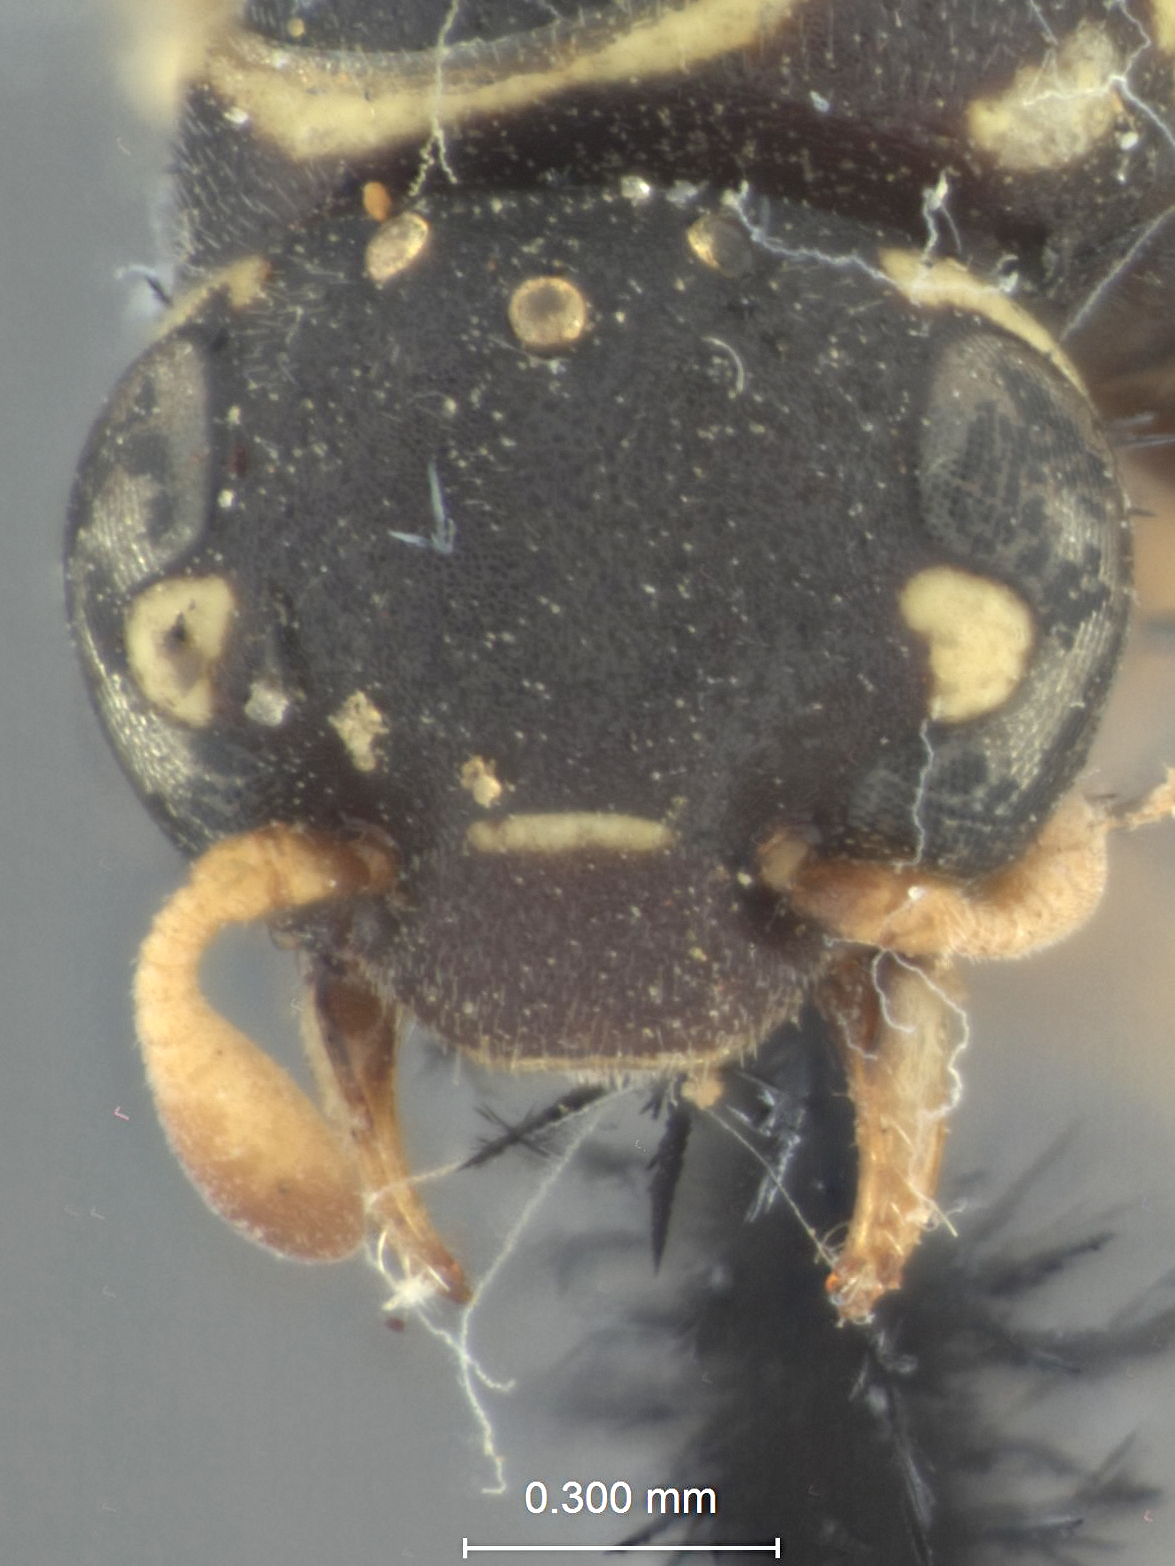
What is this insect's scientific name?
Quartiniodes hetaira
